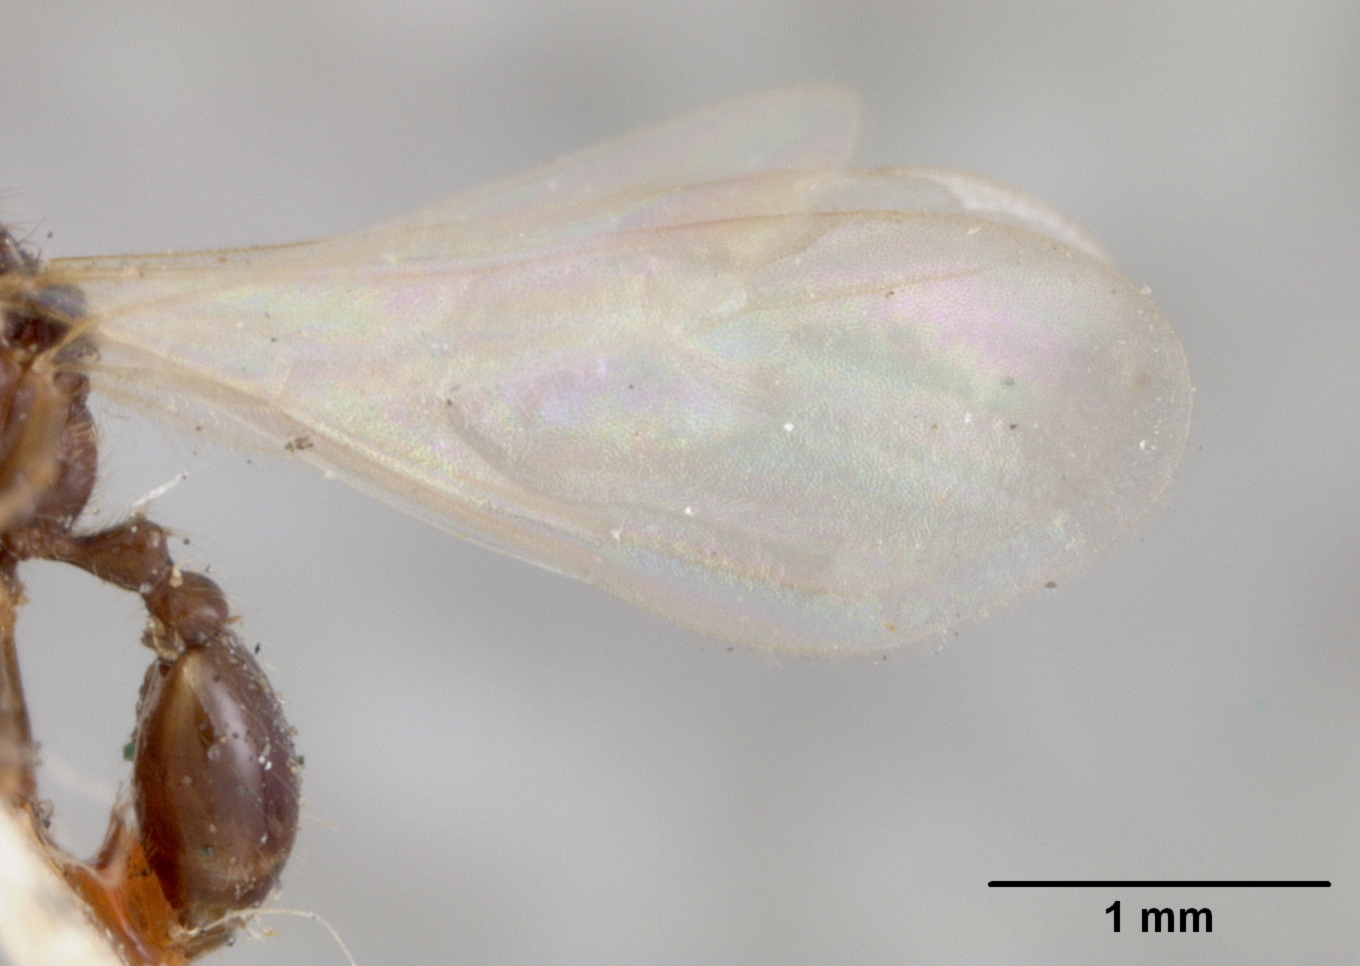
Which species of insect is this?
Solenopsis succinea
